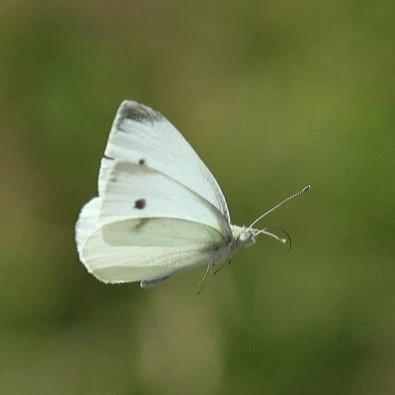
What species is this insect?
Pieris rapae
